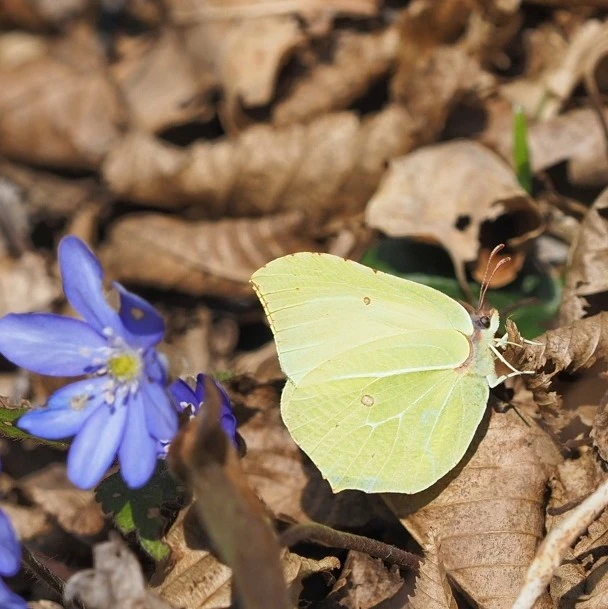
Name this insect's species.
Gonepteryx rhamni
